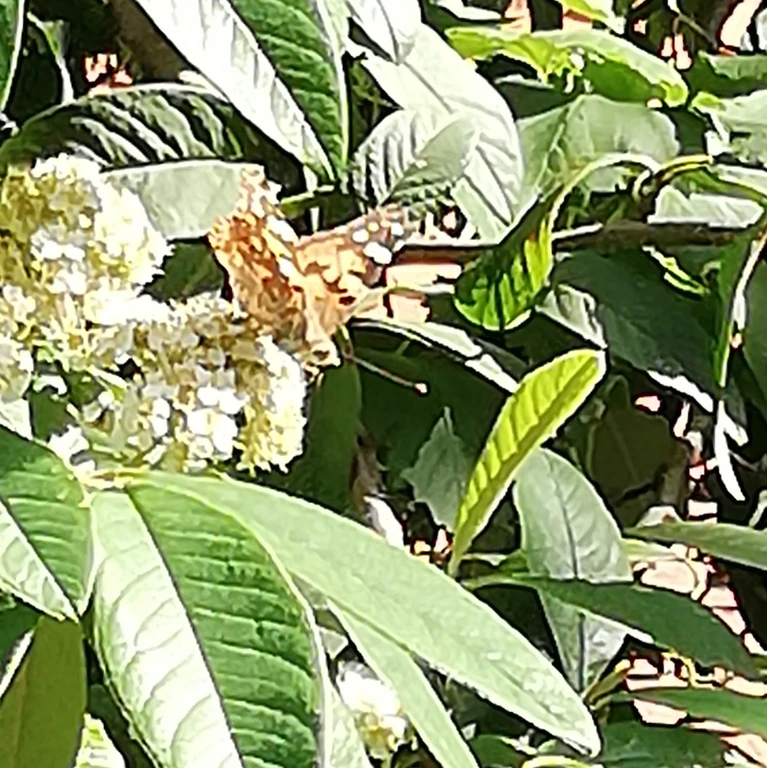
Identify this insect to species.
Vanessa cardui
